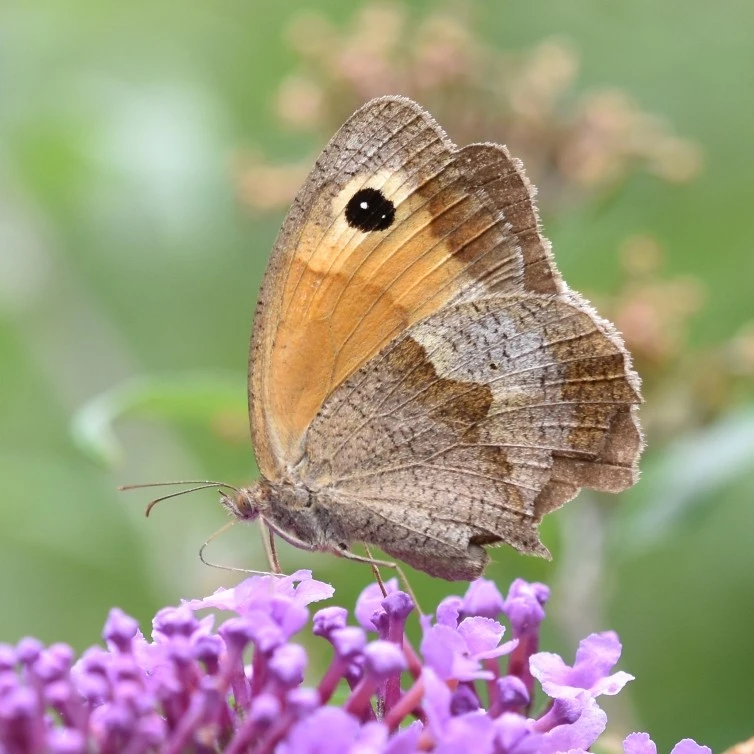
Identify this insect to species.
Maniola jurtina
